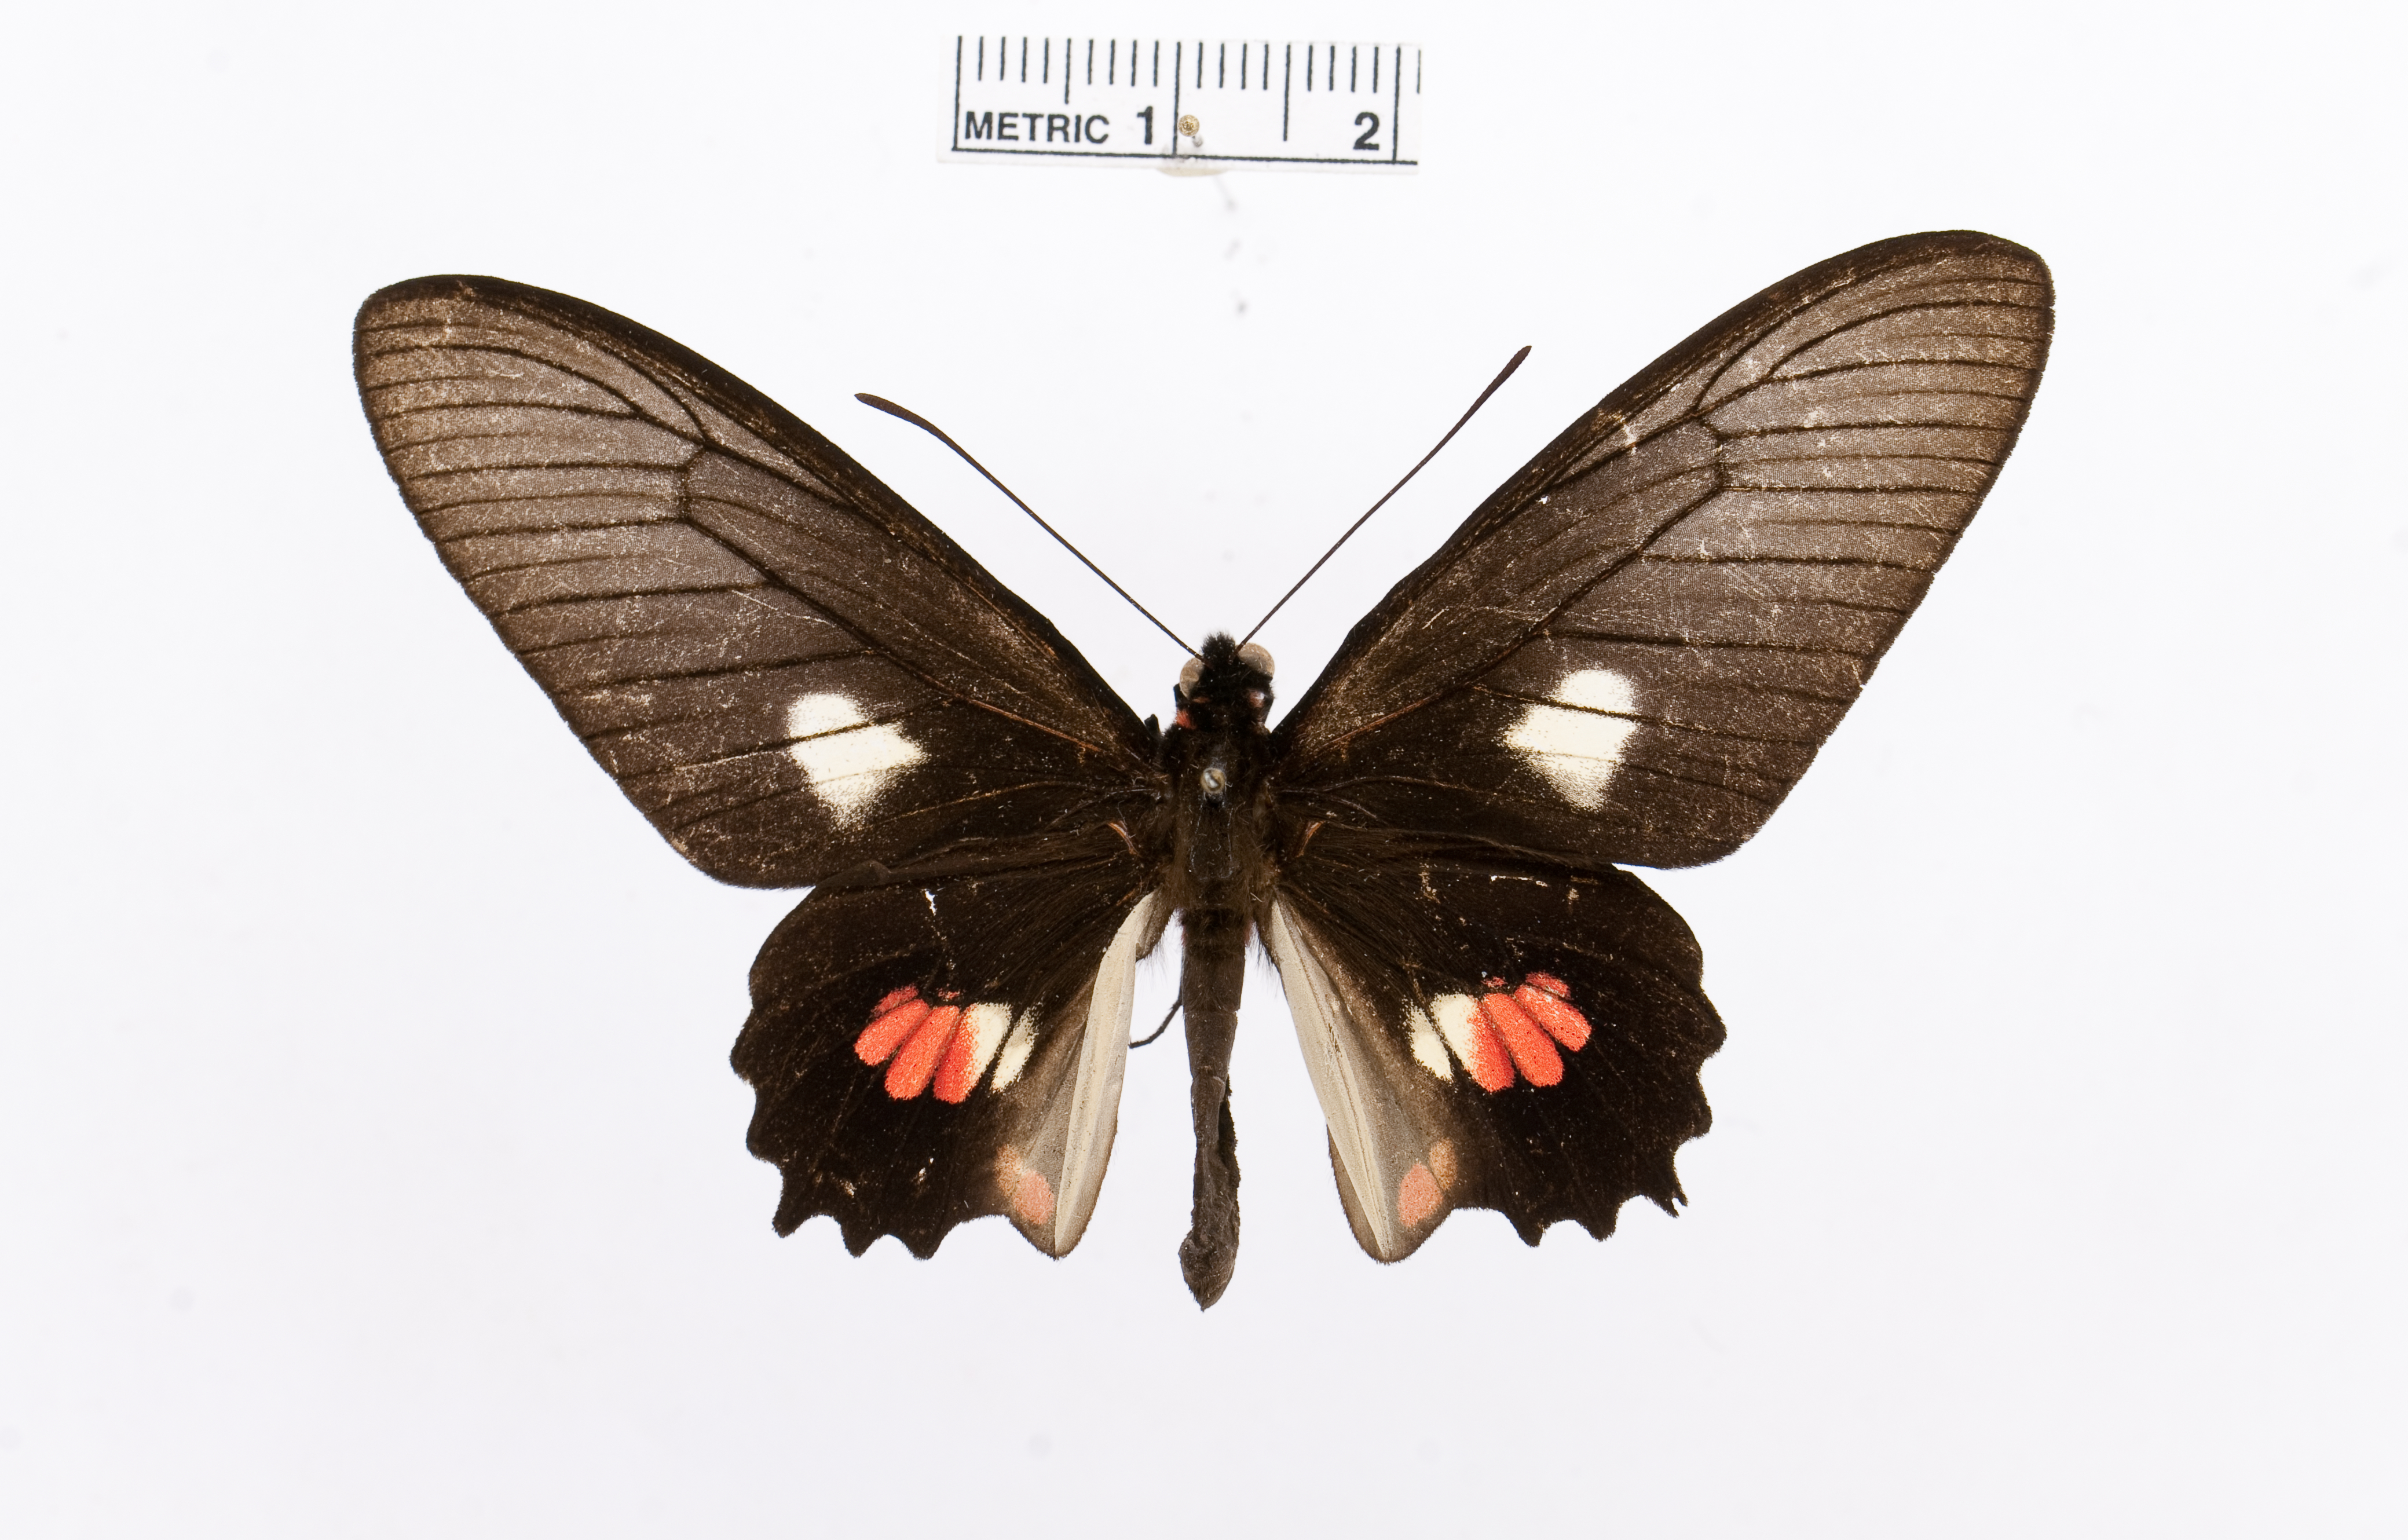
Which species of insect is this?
Parides proneus
